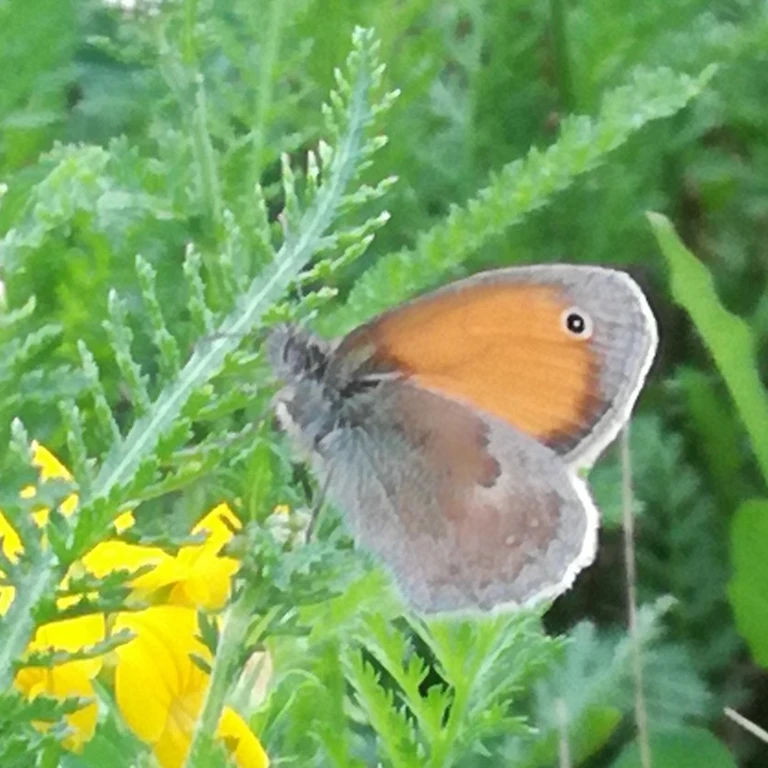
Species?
Coenonympha pamphilus
